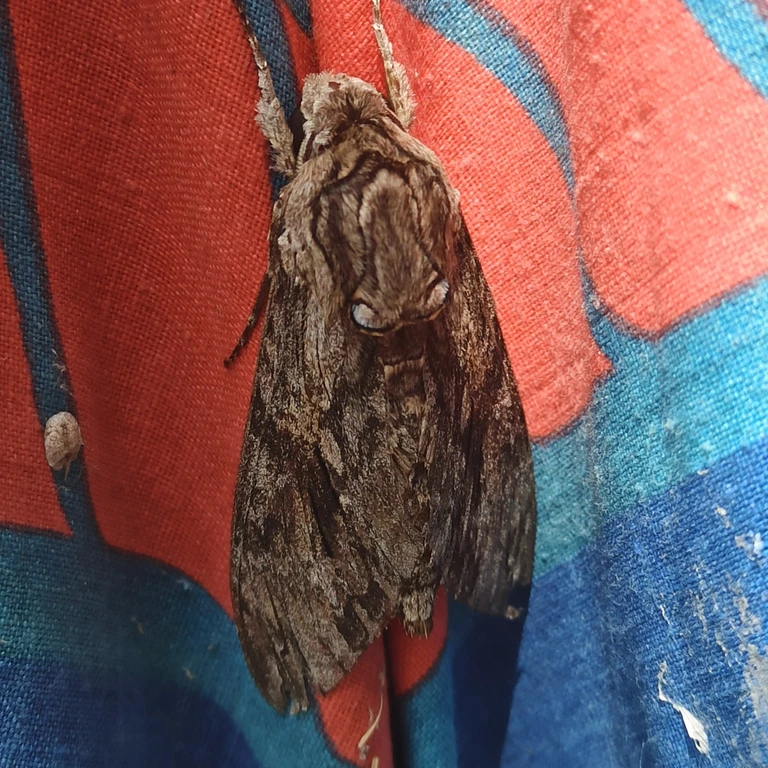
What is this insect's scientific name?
Agrius convolvuli
